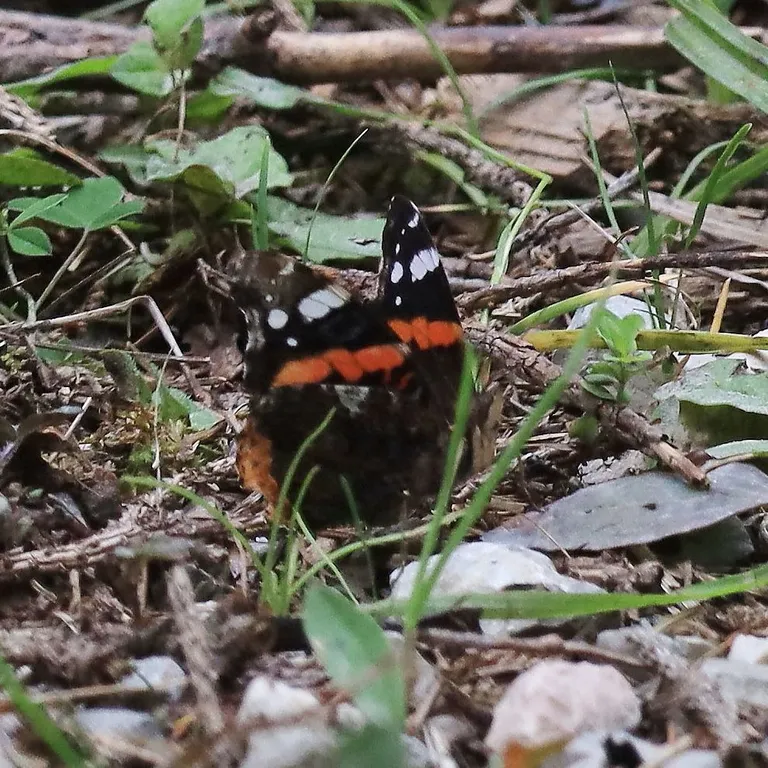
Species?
Vanessa atalanta
